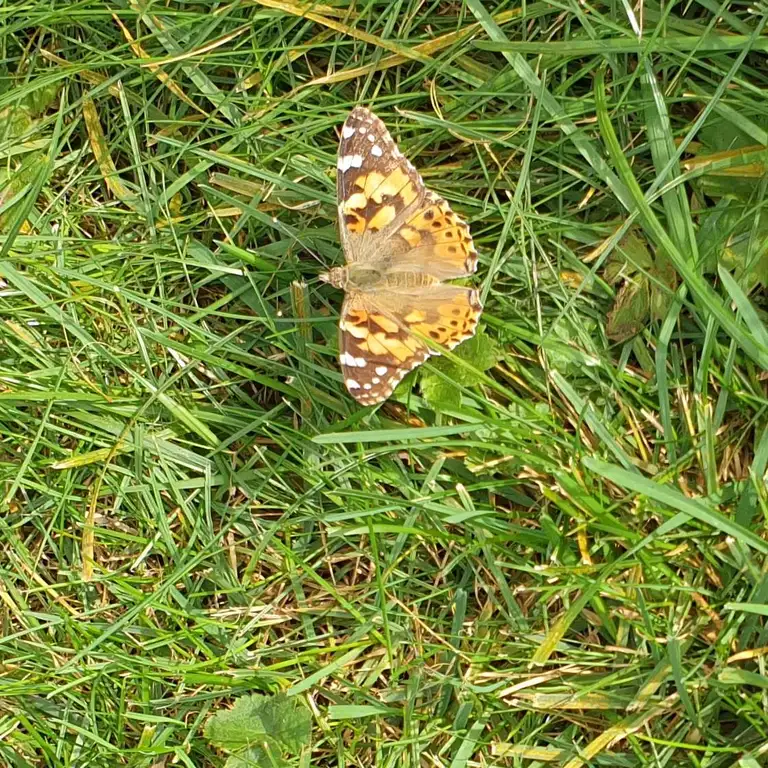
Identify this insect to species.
Vanessa cardui
